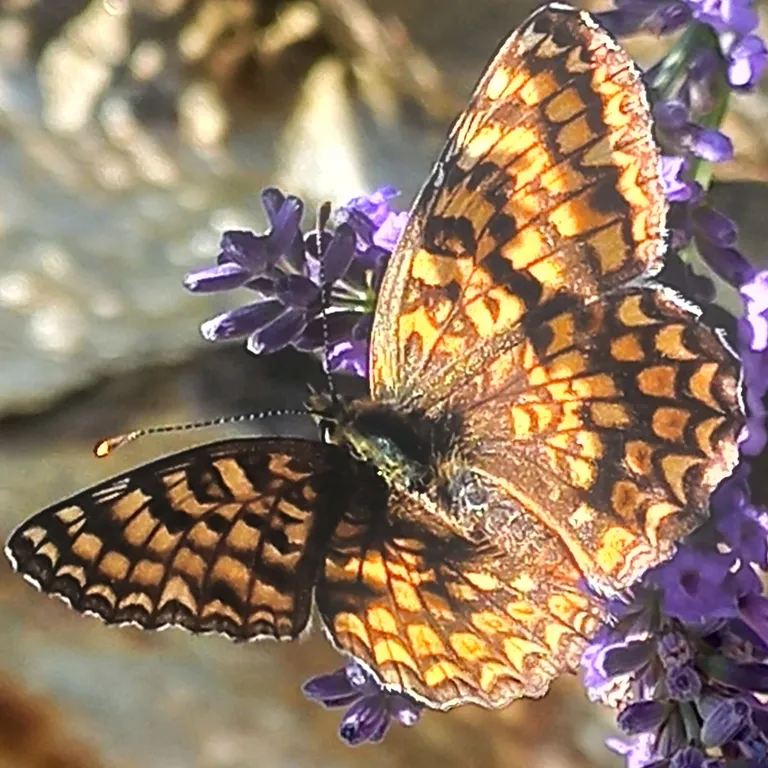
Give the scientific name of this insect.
Melitaea phoebe
